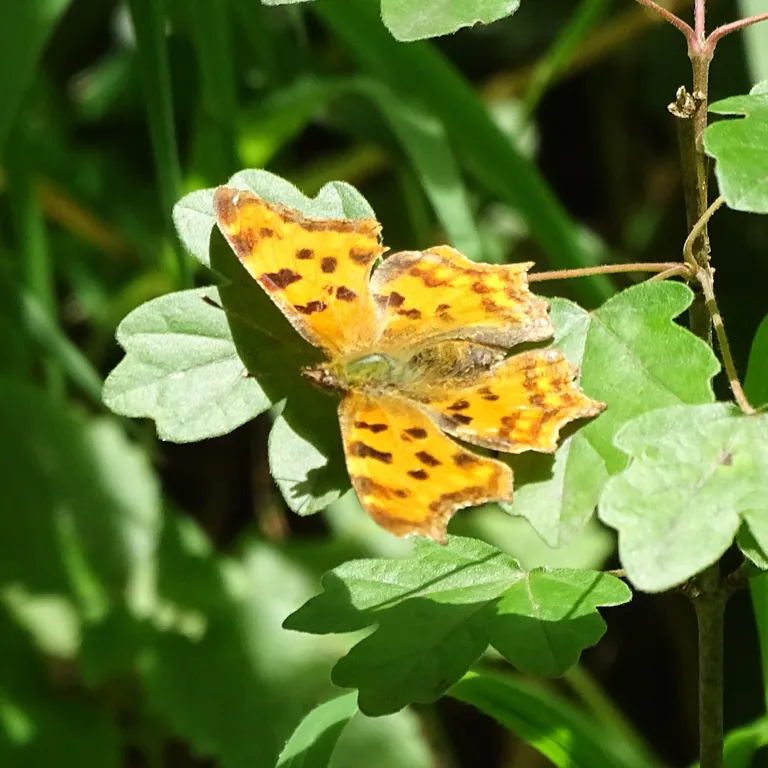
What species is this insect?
Polygonia c-album
